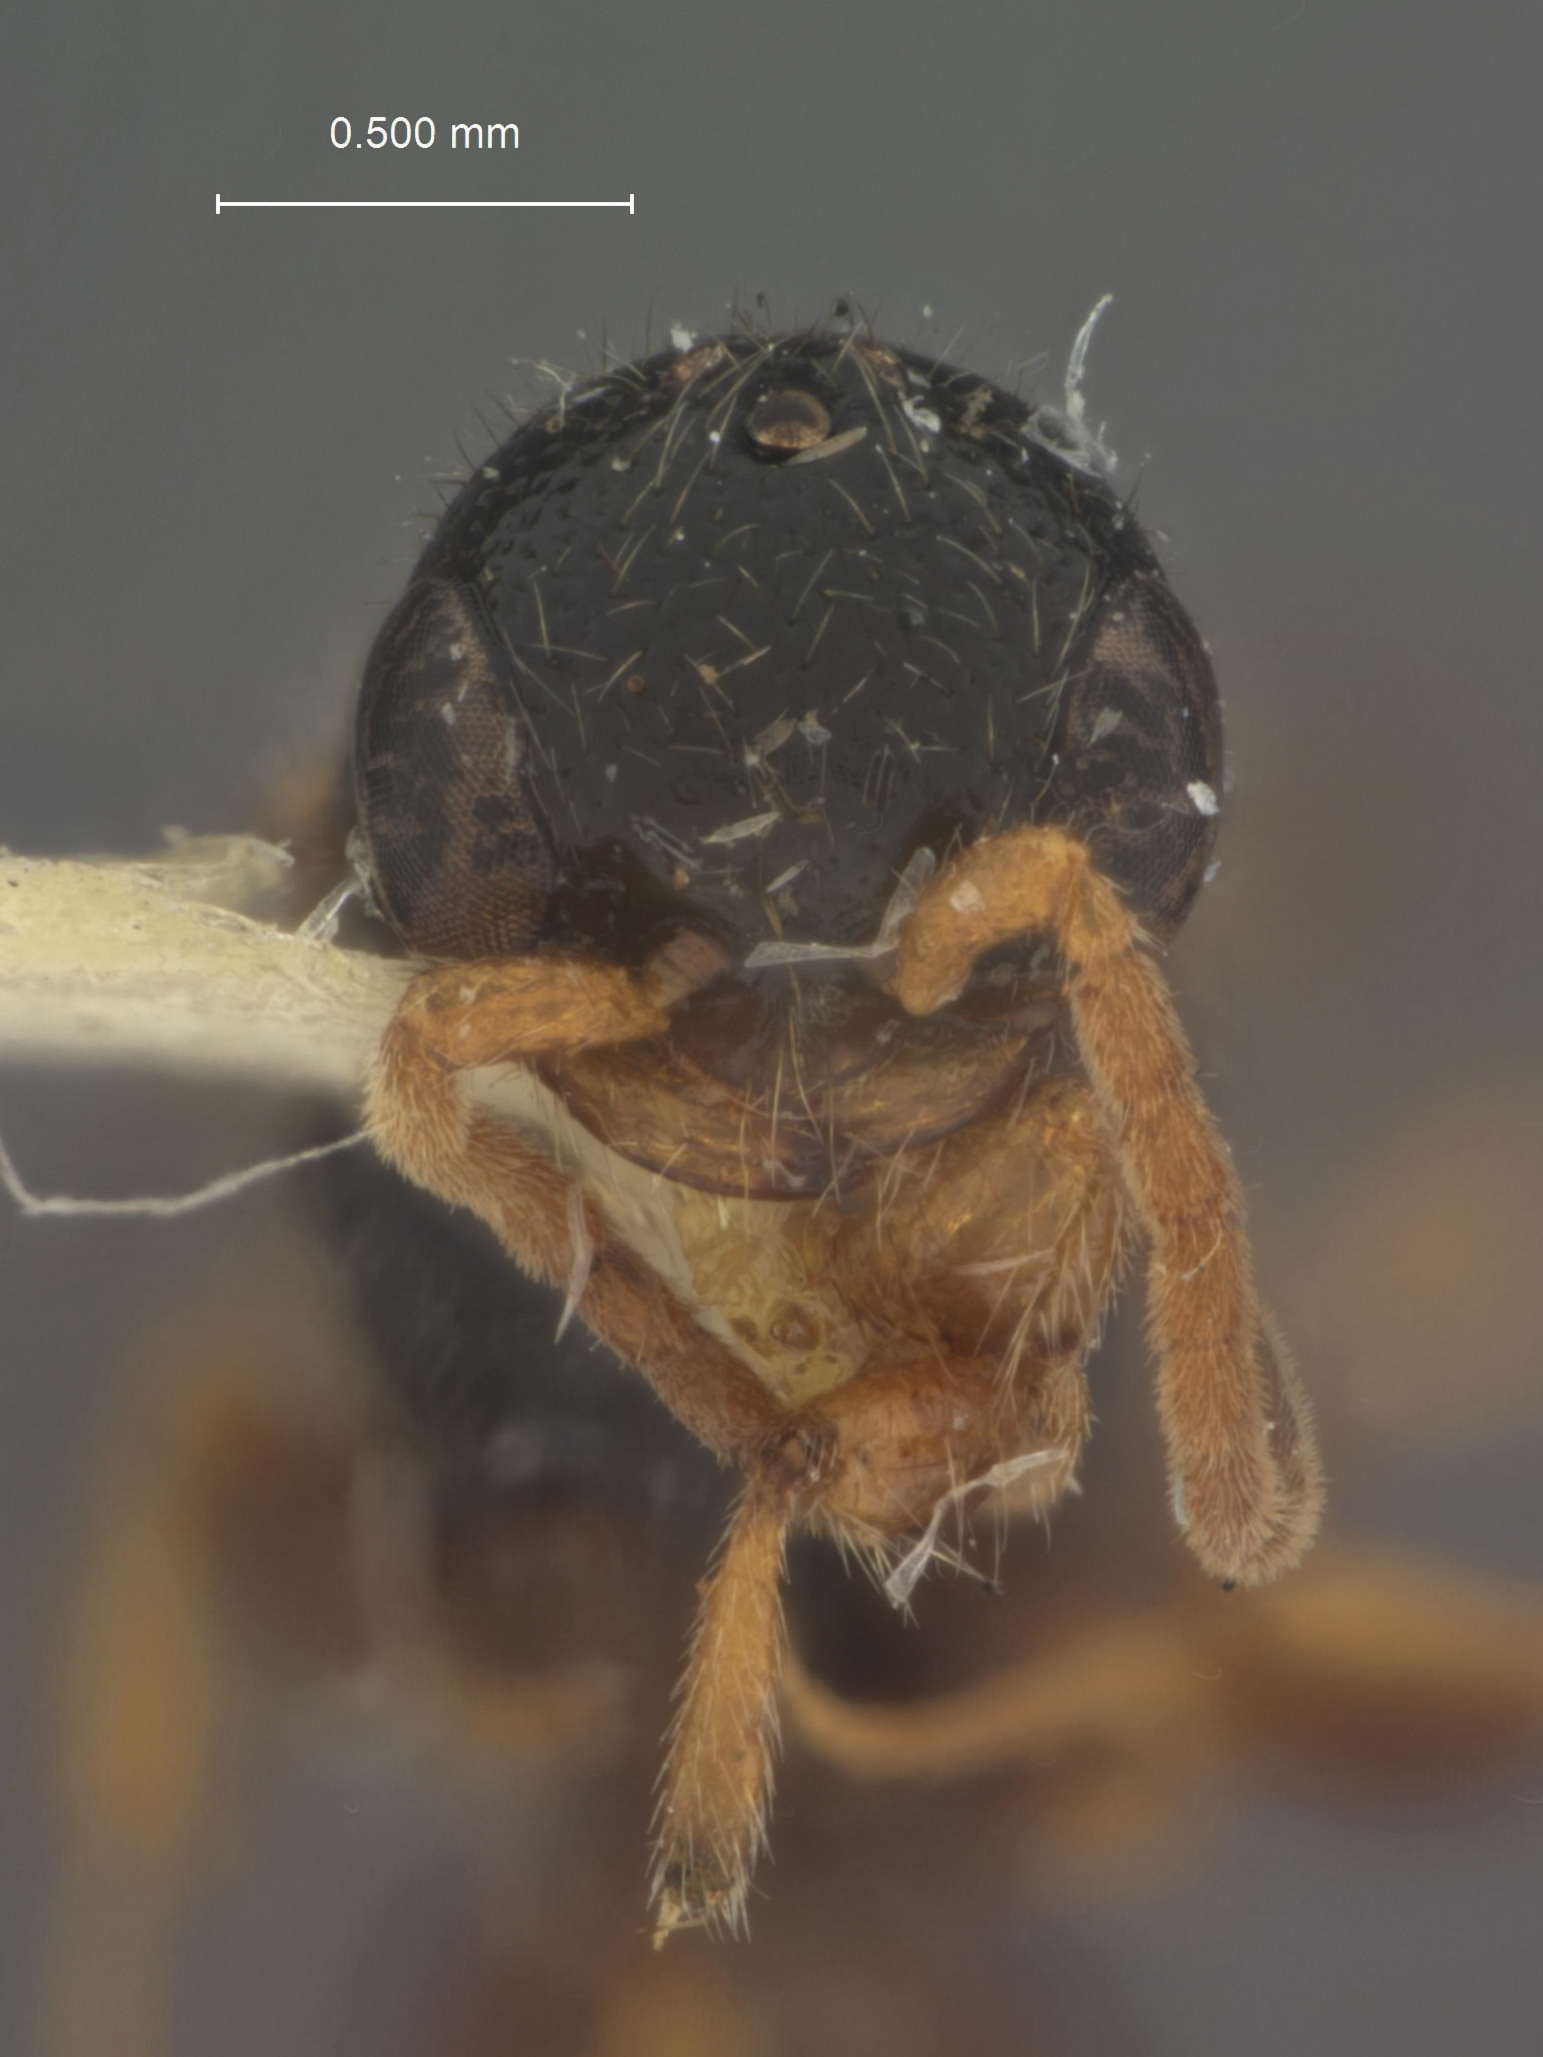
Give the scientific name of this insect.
Apenesia maya
